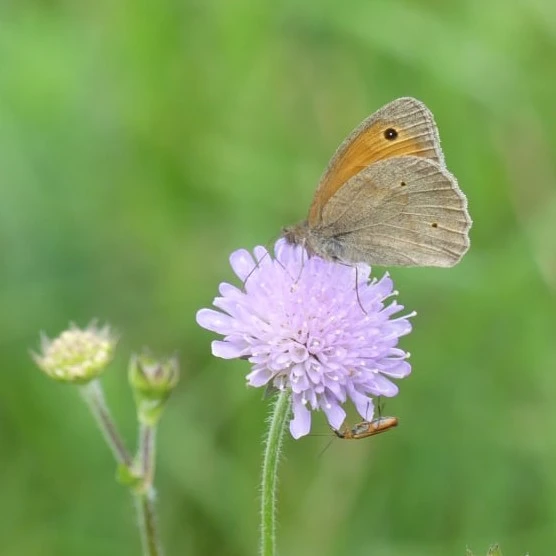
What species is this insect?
Maniola jurtina
